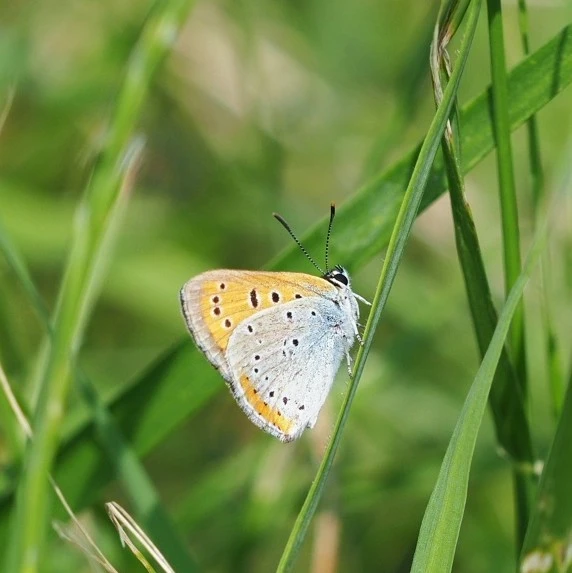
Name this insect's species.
Lycaena dispar
